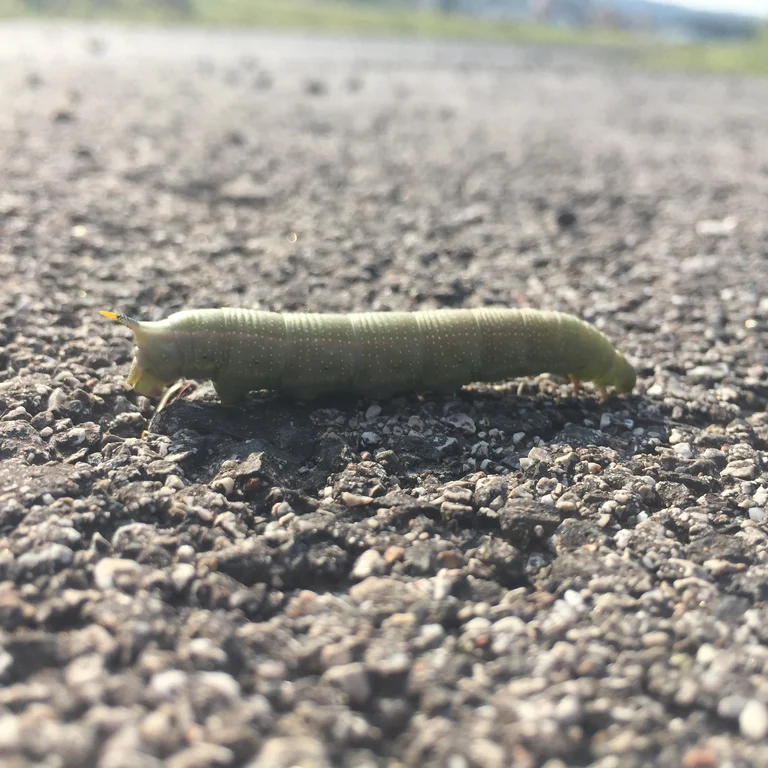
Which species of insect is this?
Macroglossum stellatarum
